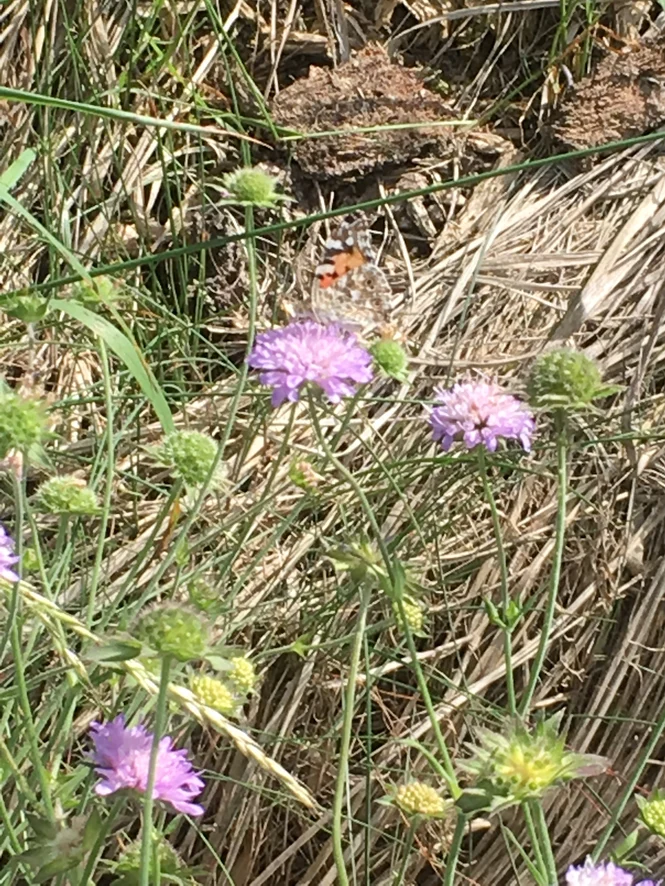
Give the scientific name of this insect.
Vanessa cardui
